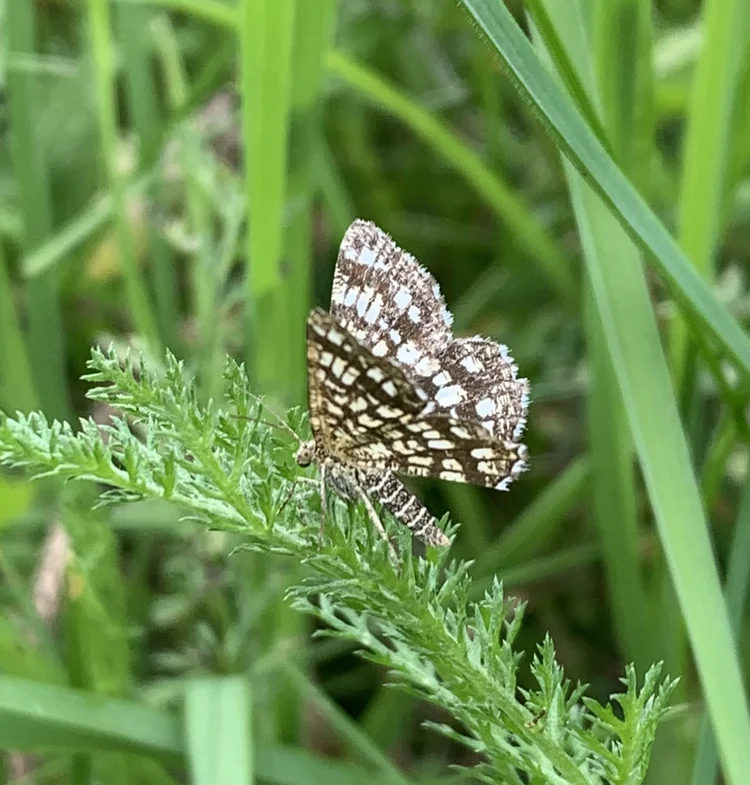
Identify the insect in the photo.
Chiasmia clathrata
